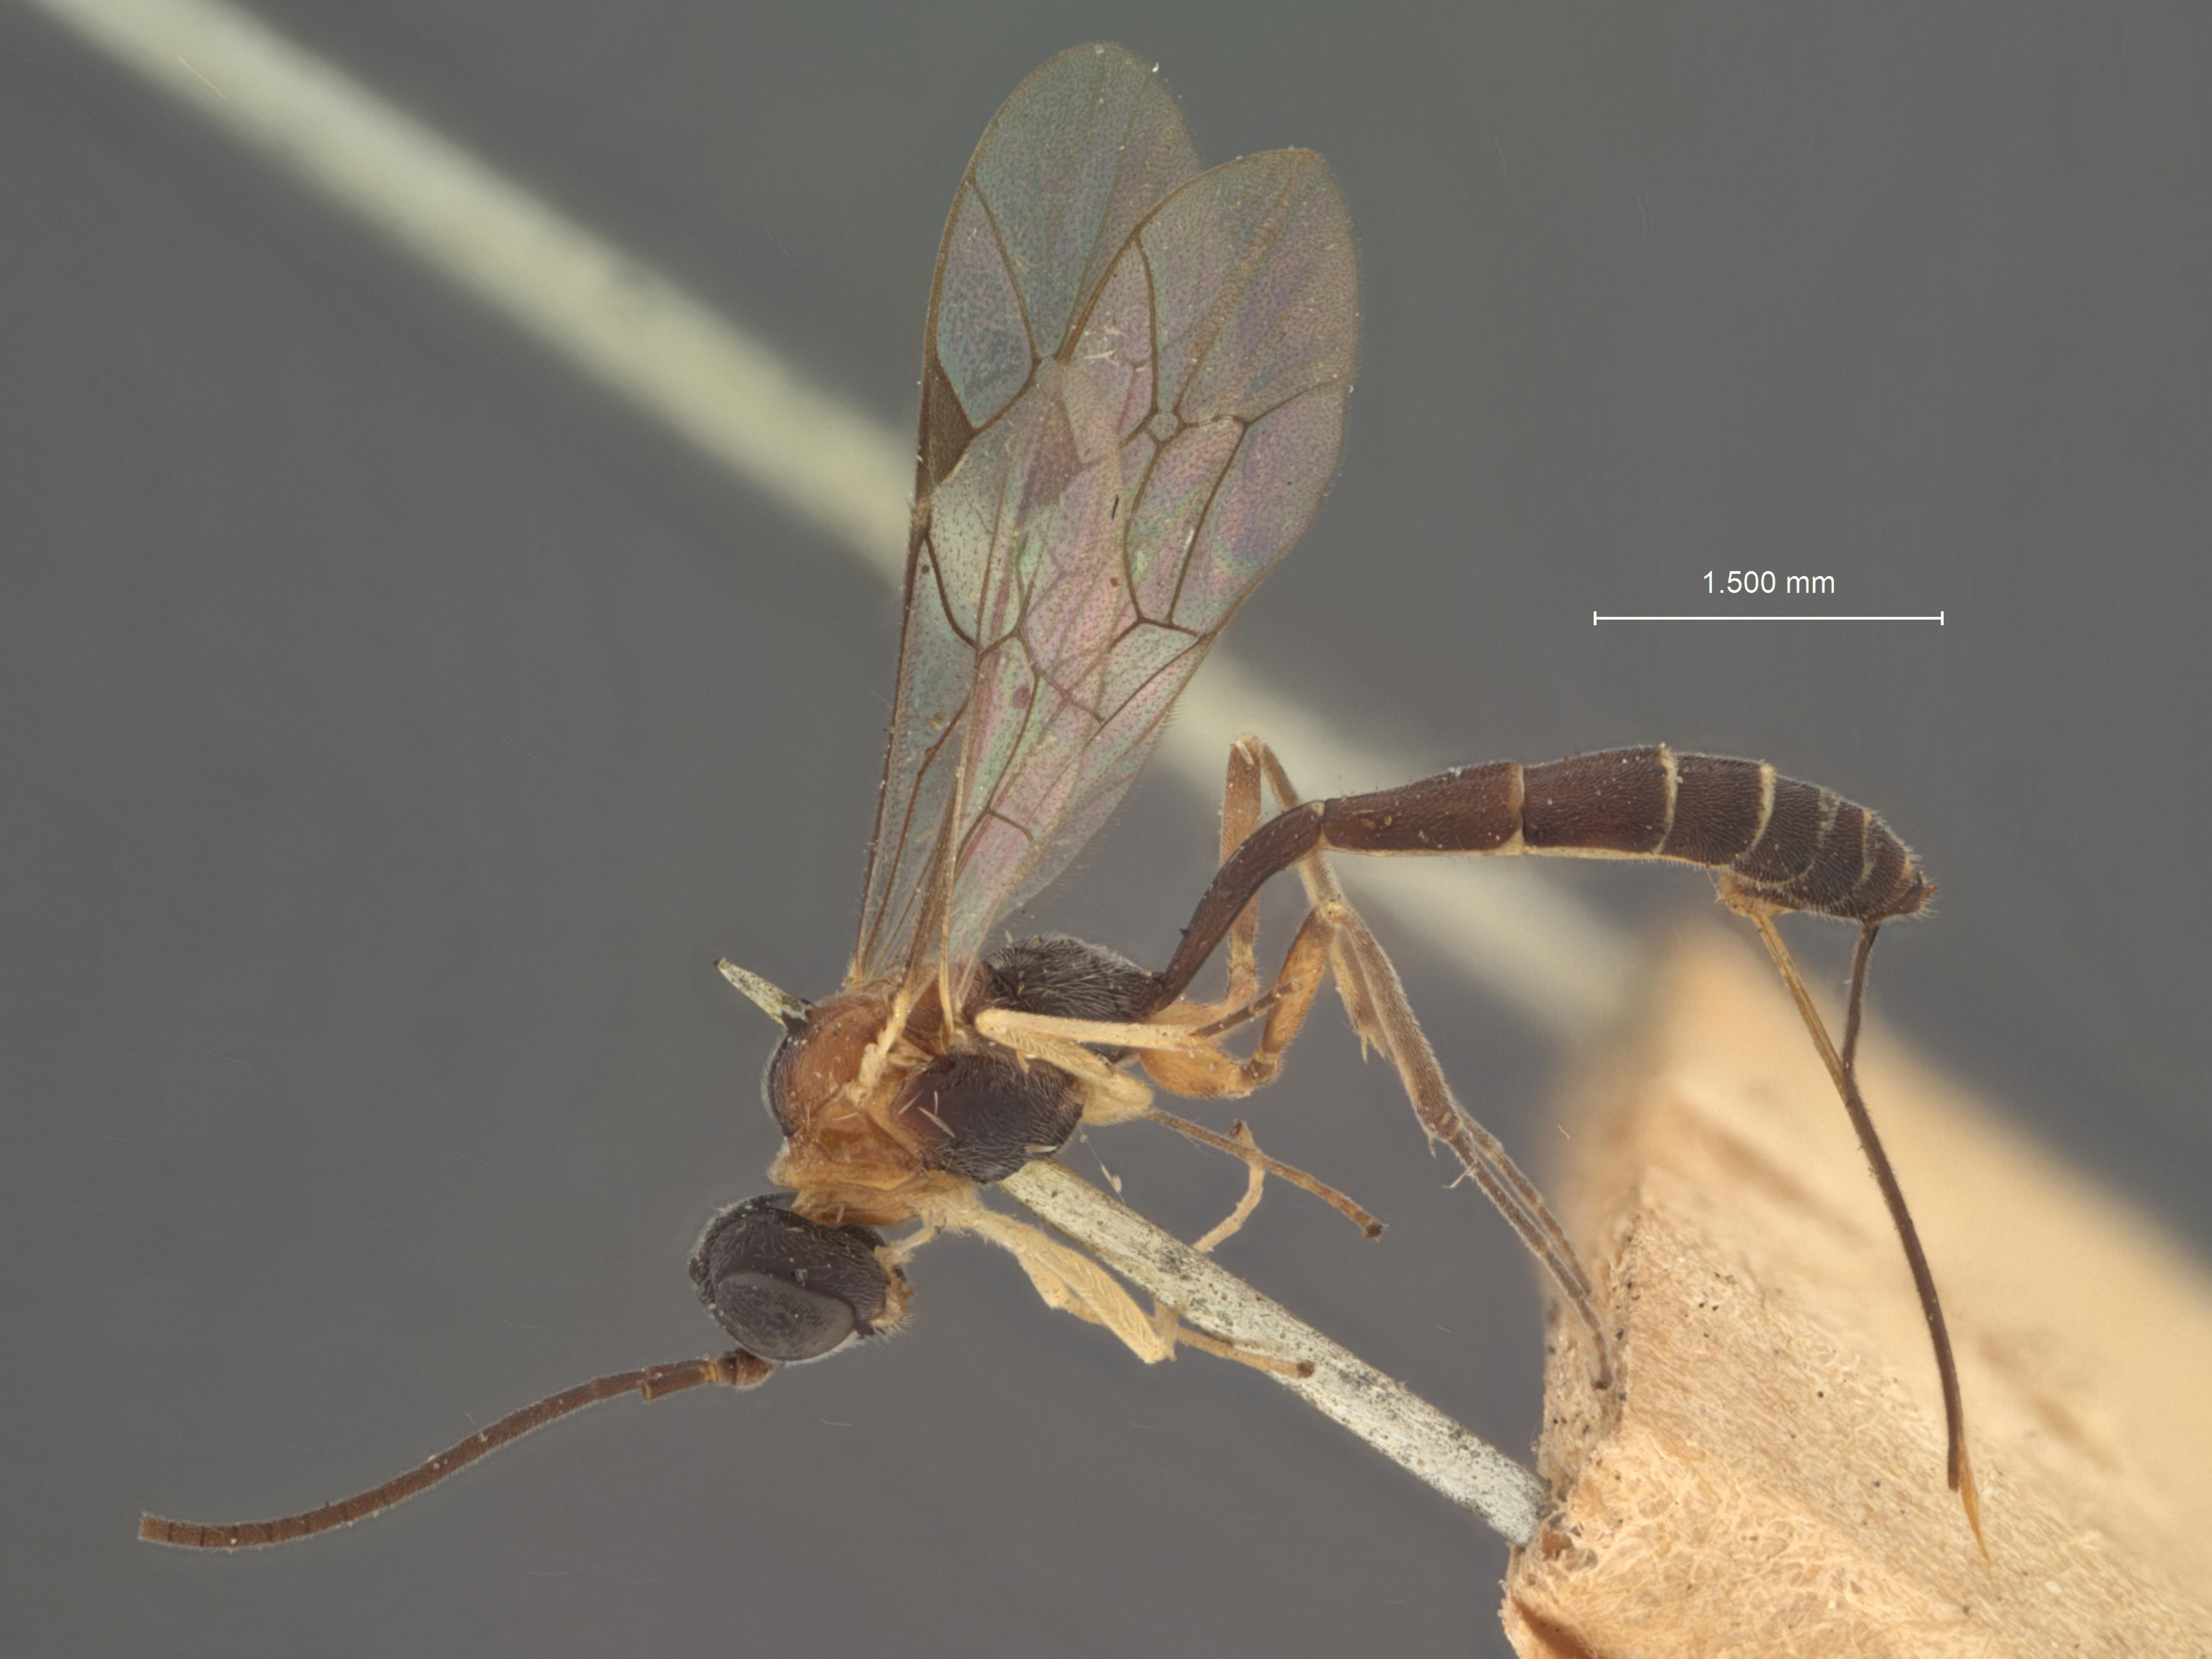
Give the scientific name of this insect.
Panargyrops thoracicus
